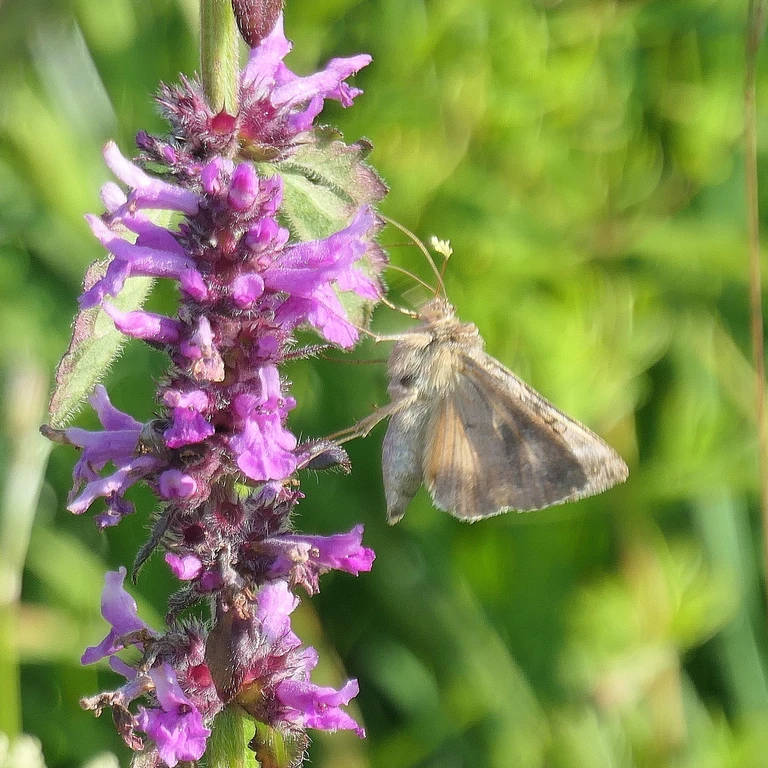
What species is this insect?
Autographa gamma
